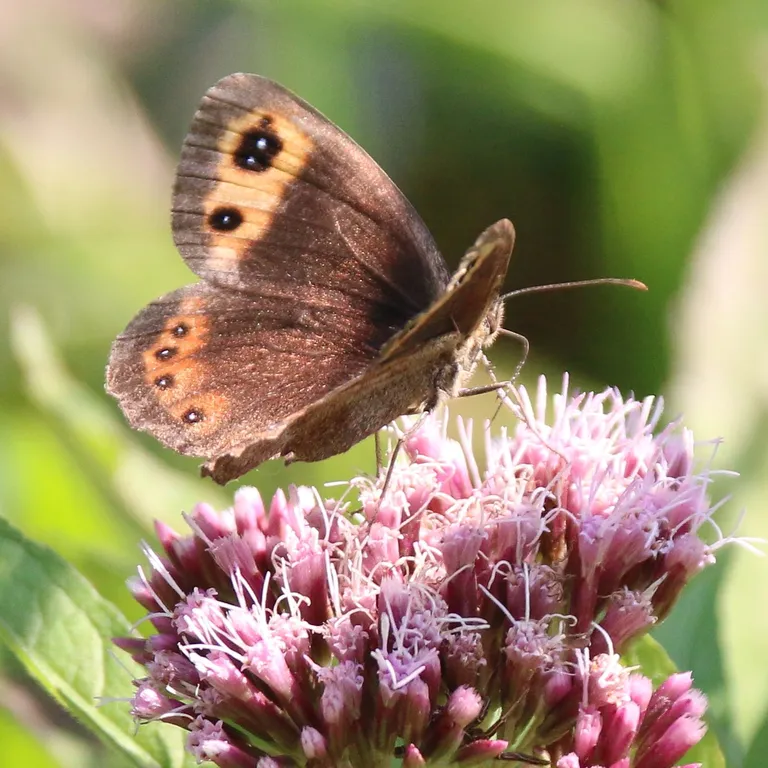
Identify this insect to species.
Erebia aethiops
